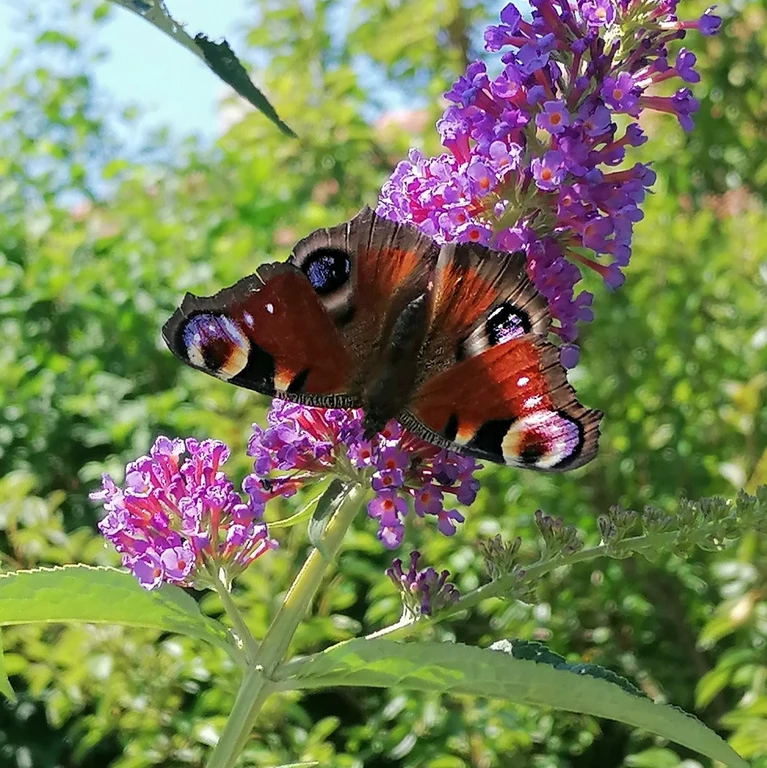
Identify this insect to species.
Aglais io
